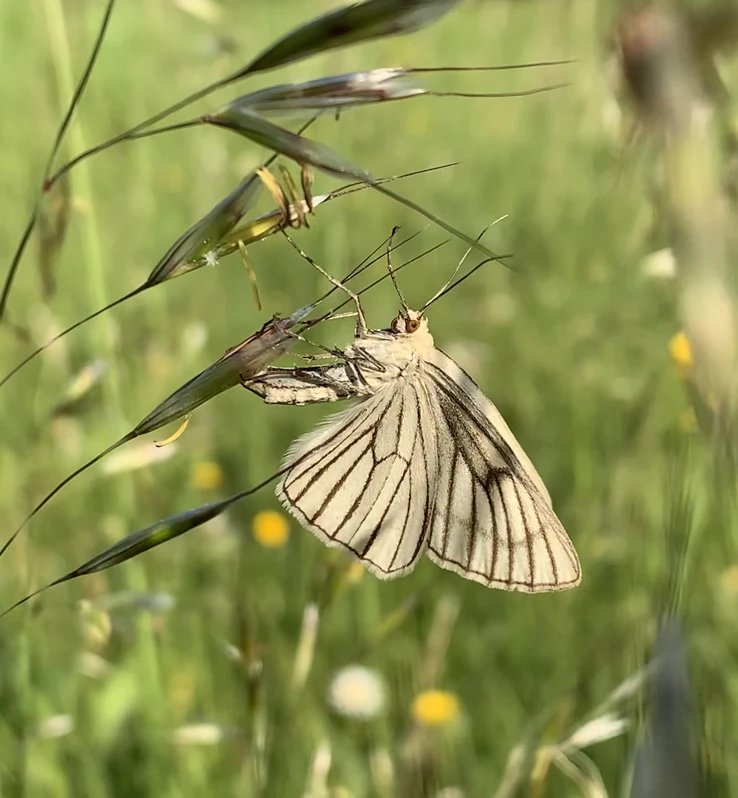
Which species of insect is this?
Siona lineata
